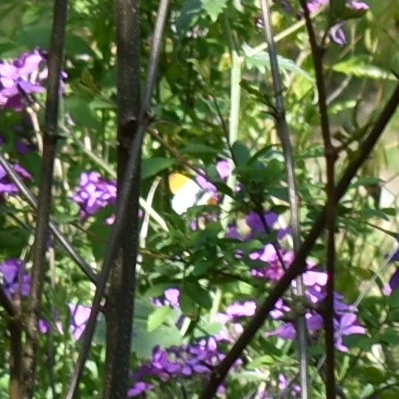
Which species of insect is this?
Anthocharis cardamines
